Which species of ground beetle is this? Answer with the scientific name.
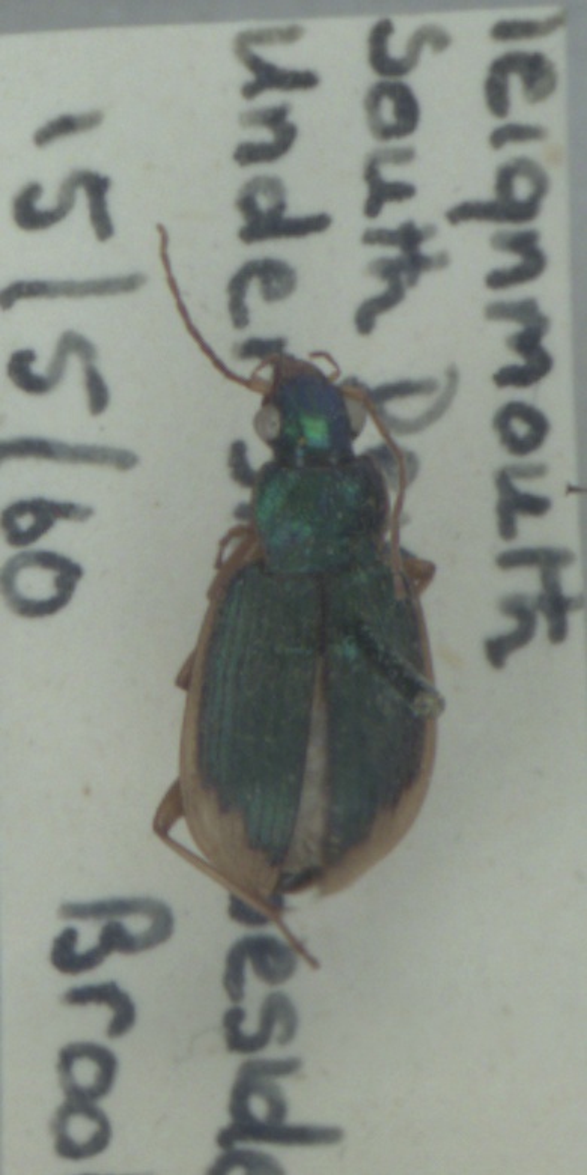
Chlaenius vestitus
